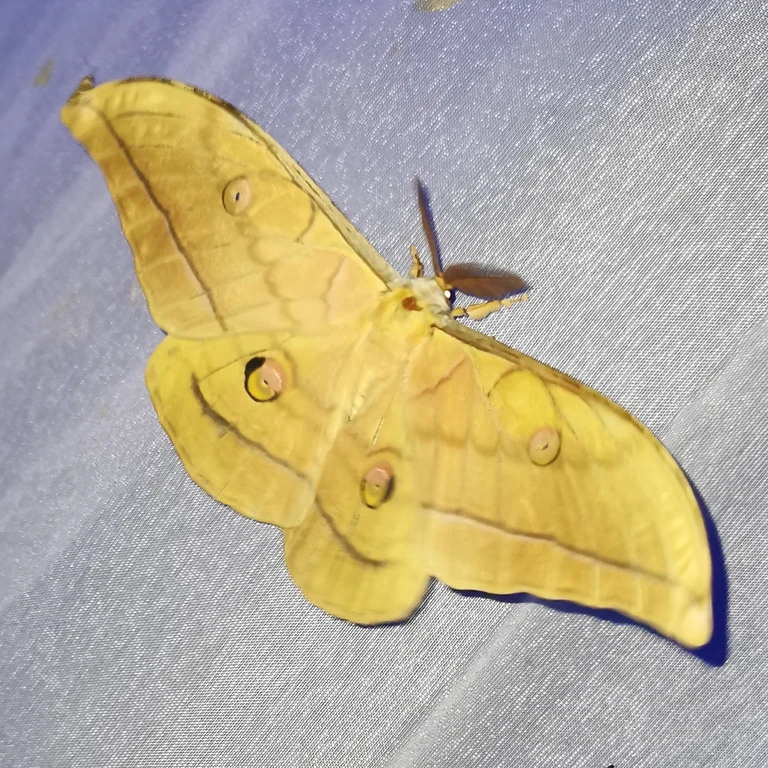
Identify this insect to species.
Antheraea yamamai
